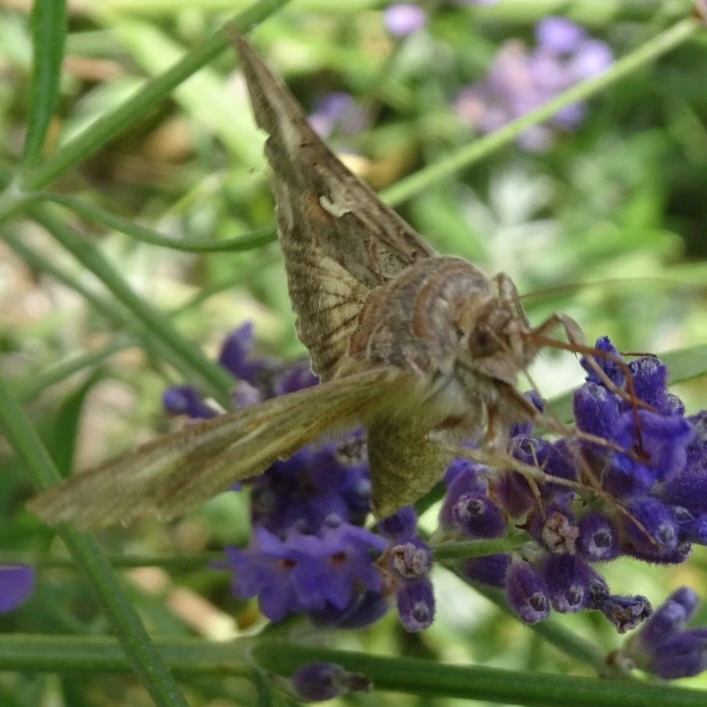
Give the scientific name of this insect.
Autographa gamma
